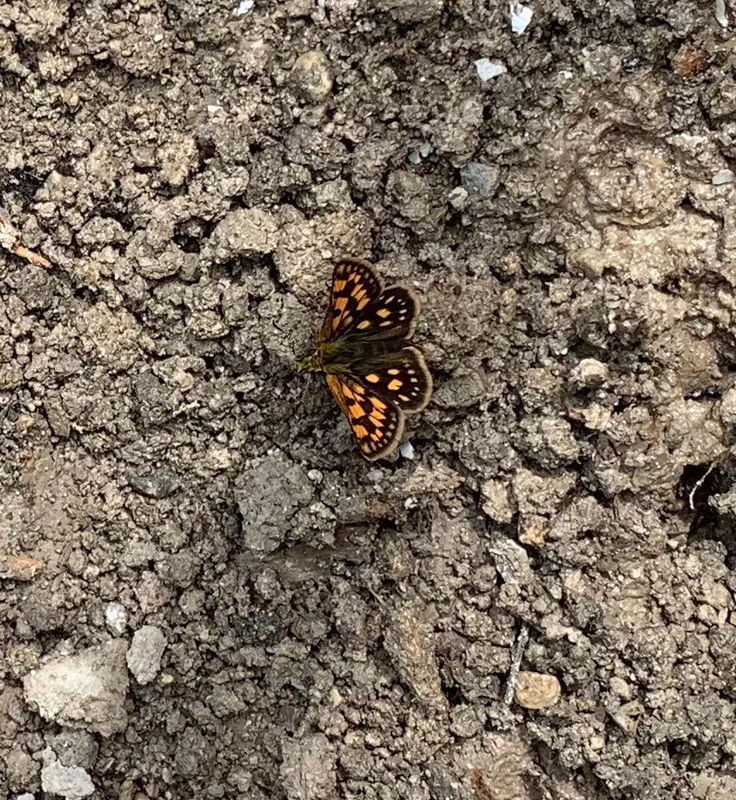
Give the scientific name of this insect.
Carterocephalus palaemon
